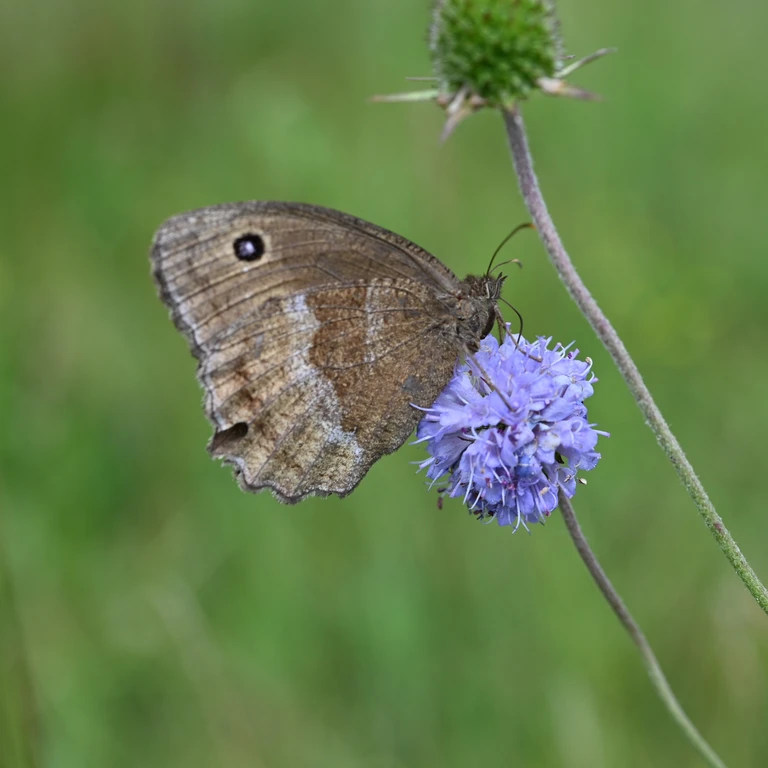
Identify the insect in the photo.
Minois dryas
